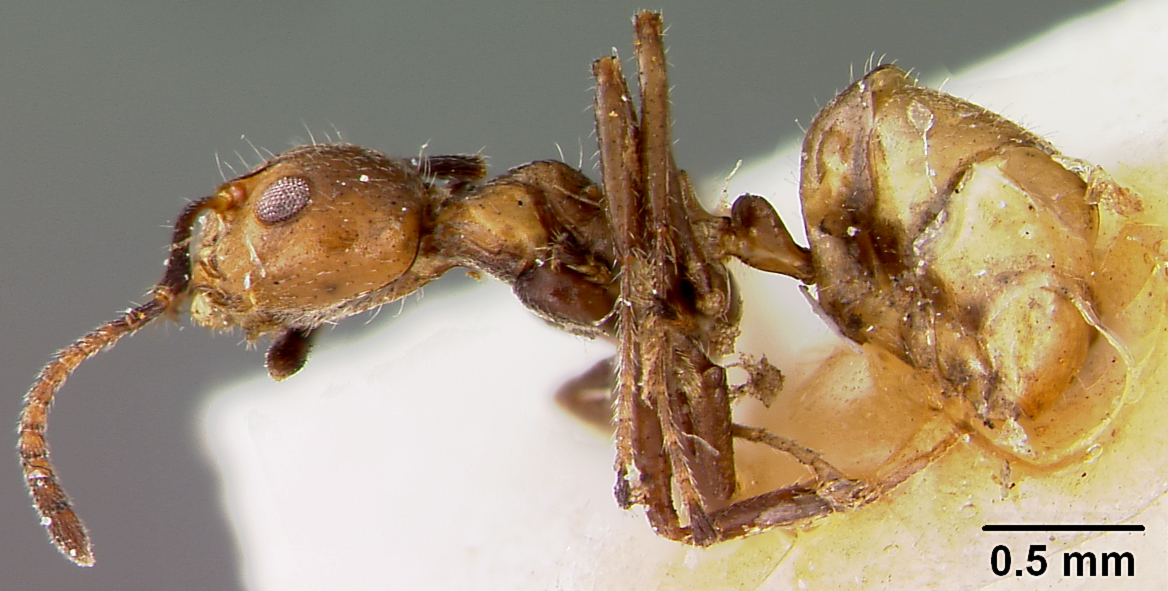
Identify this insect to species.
Dolichoderus taprobanae
